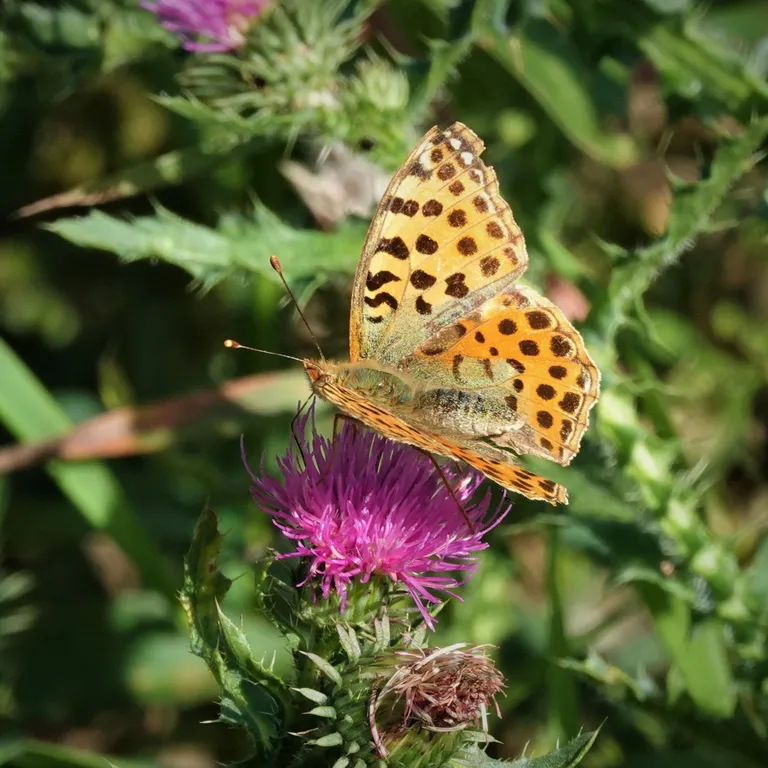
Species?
Issoria lathonia
